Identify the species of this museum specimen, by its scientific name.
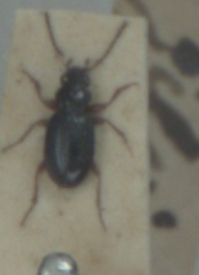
Bembidion gilvipes
